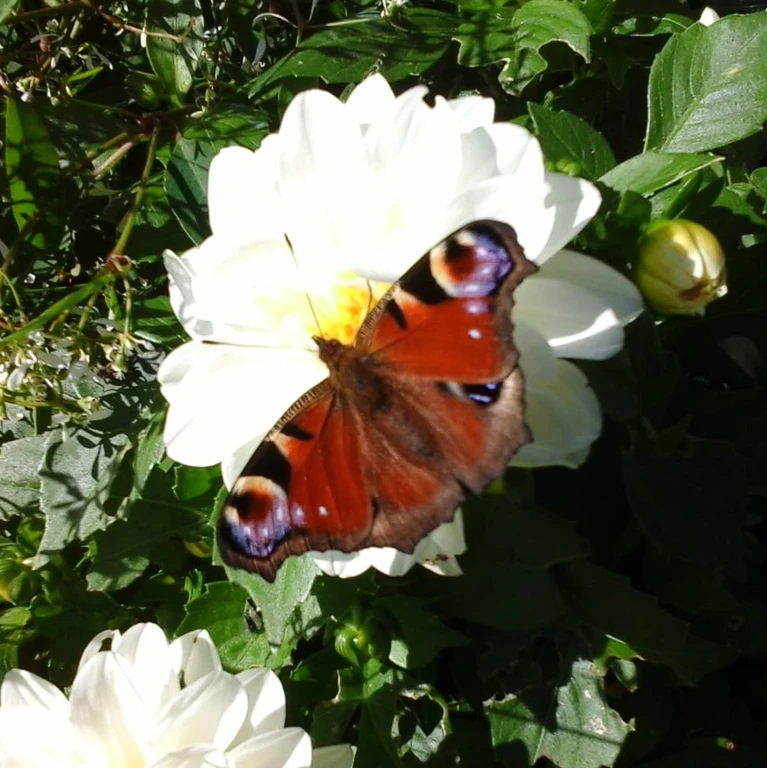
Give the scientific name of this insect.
Aglais io
